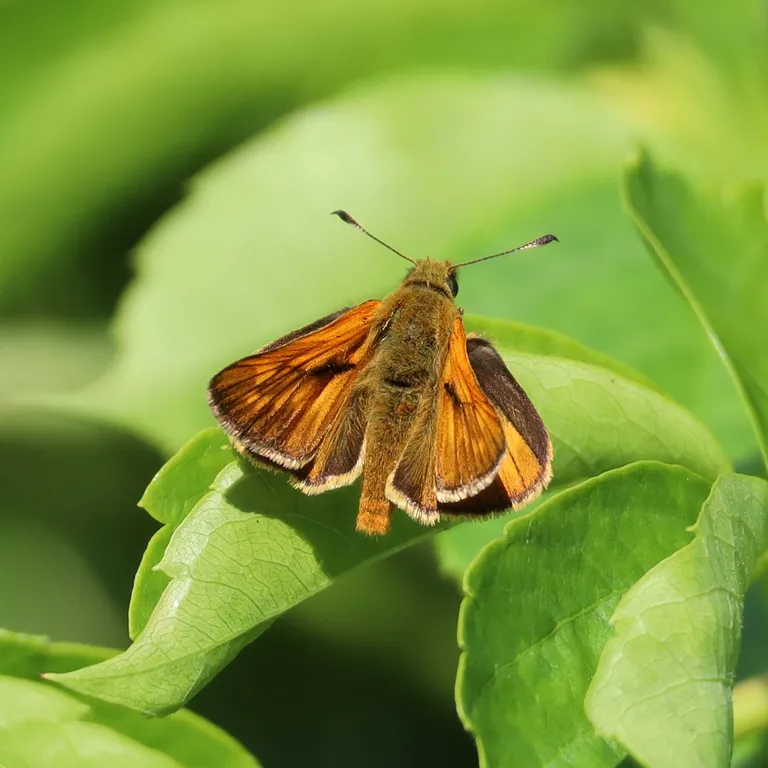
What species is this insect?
Ochlodes sylvanus (also Ochlodes venata)
